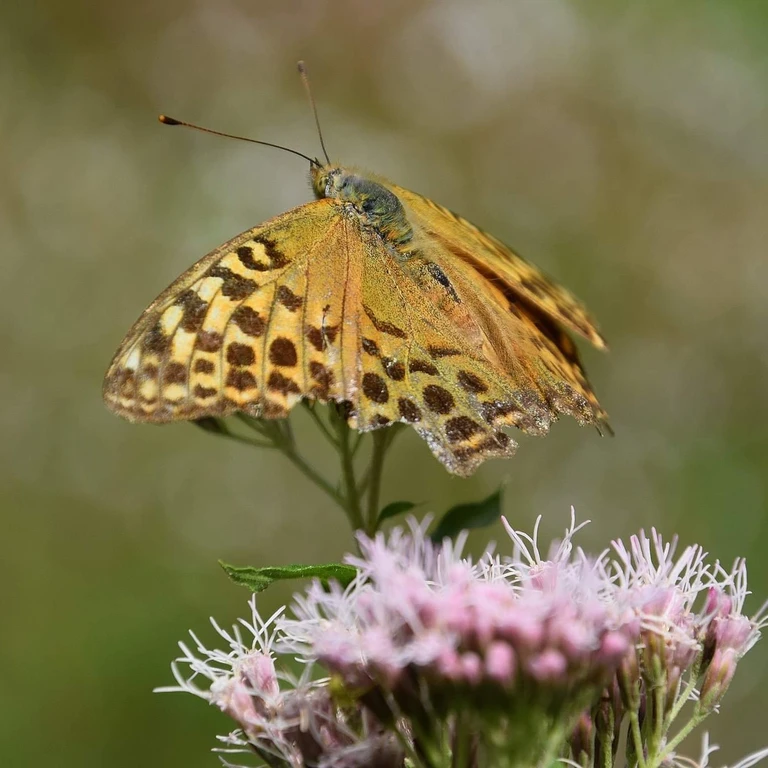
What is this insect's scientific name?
Argynnis paphia
